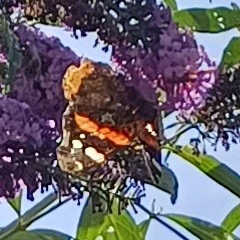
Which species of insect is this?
Vanessa atalanta
